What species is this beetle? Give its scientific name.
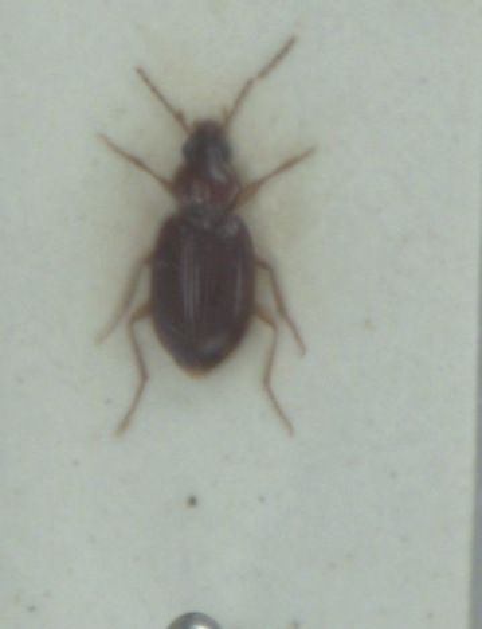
Ocys harpaloides
